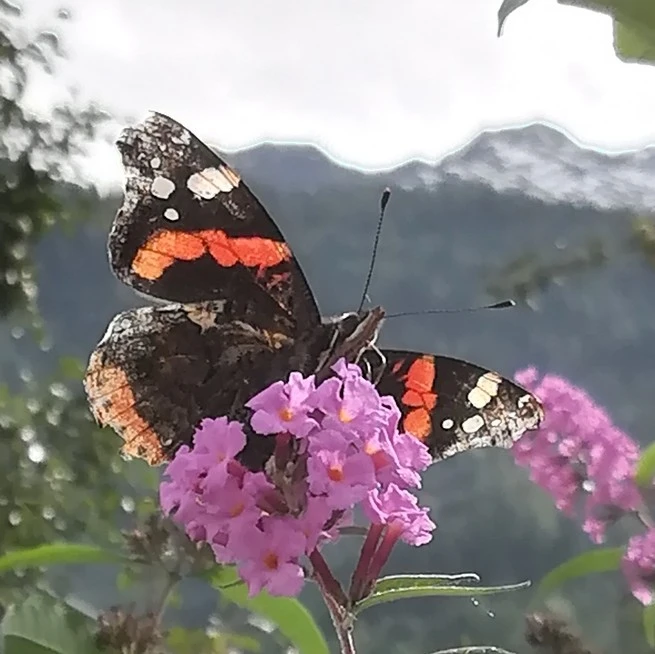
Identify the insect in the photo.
Vanessa atalanta
